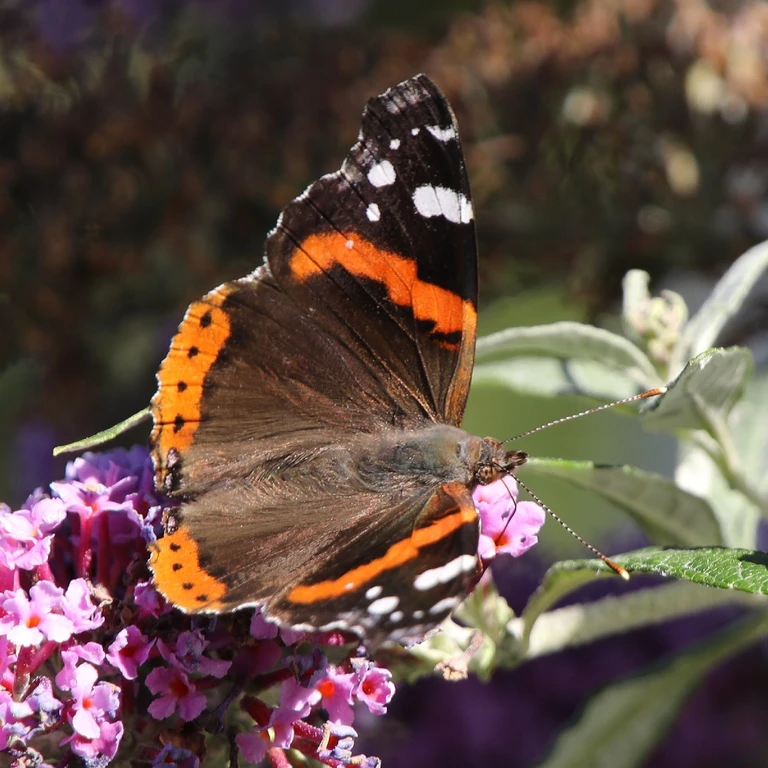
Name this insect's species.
Vanessa atalanta
